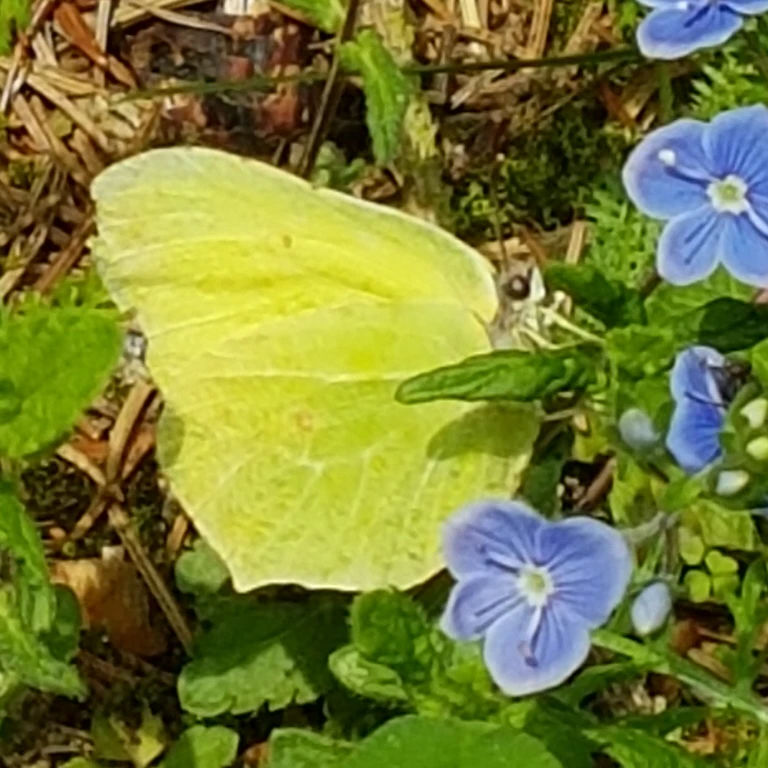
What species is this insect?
Gonepteryx rhamni
